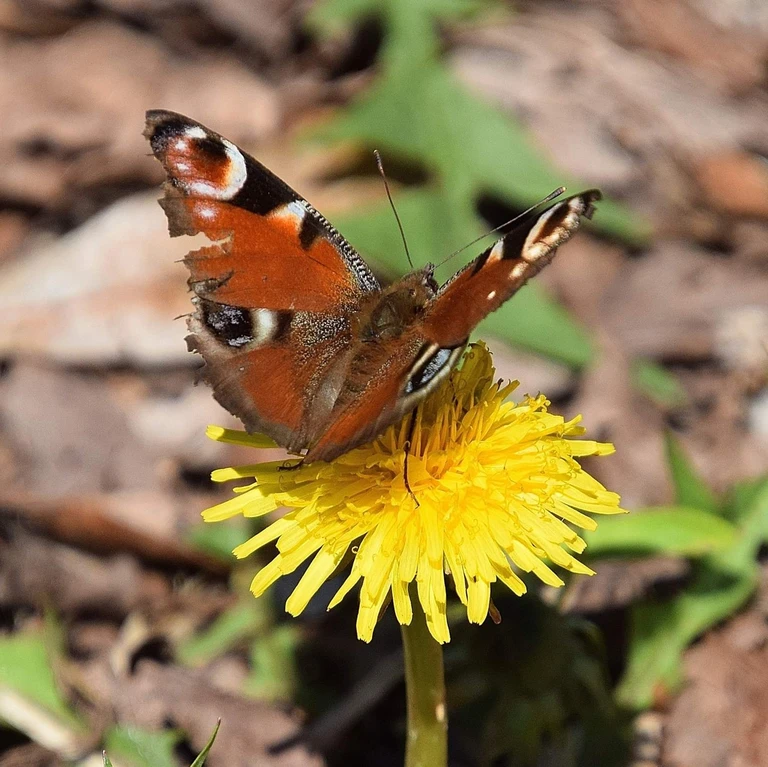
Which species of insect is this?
Aglais io
